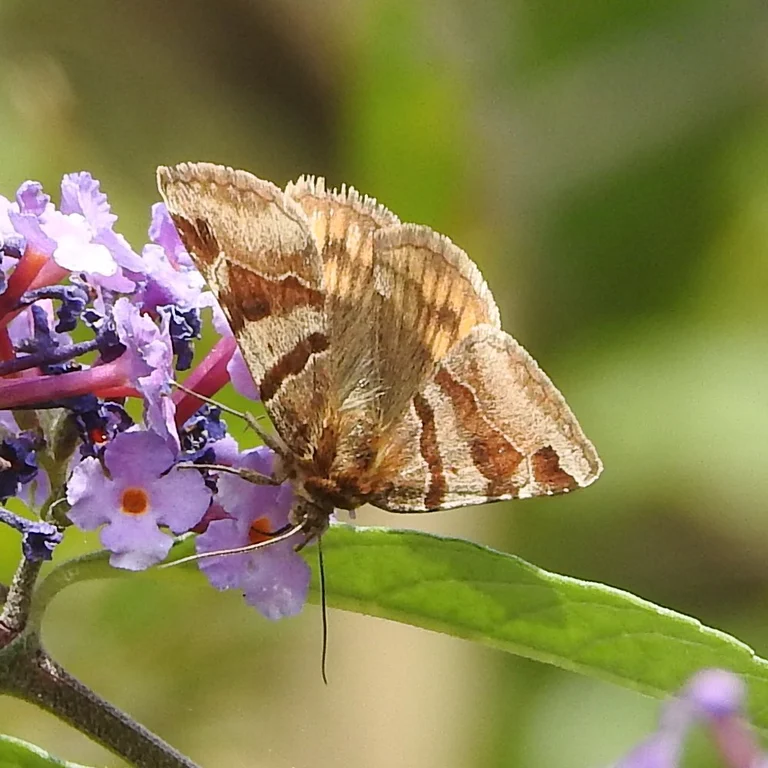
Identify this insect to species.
Euclidia glyphica
